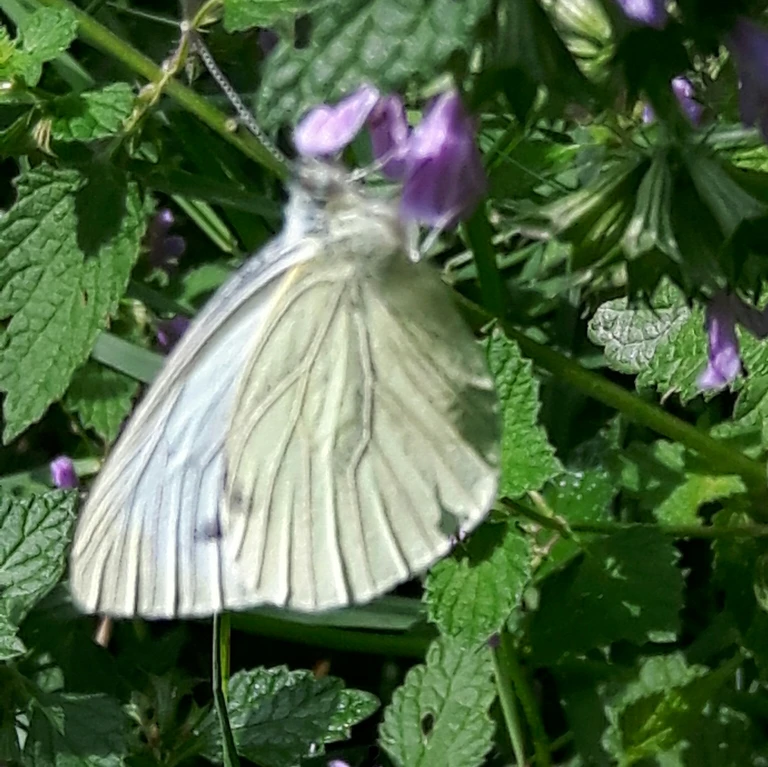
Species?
Pieris napi
